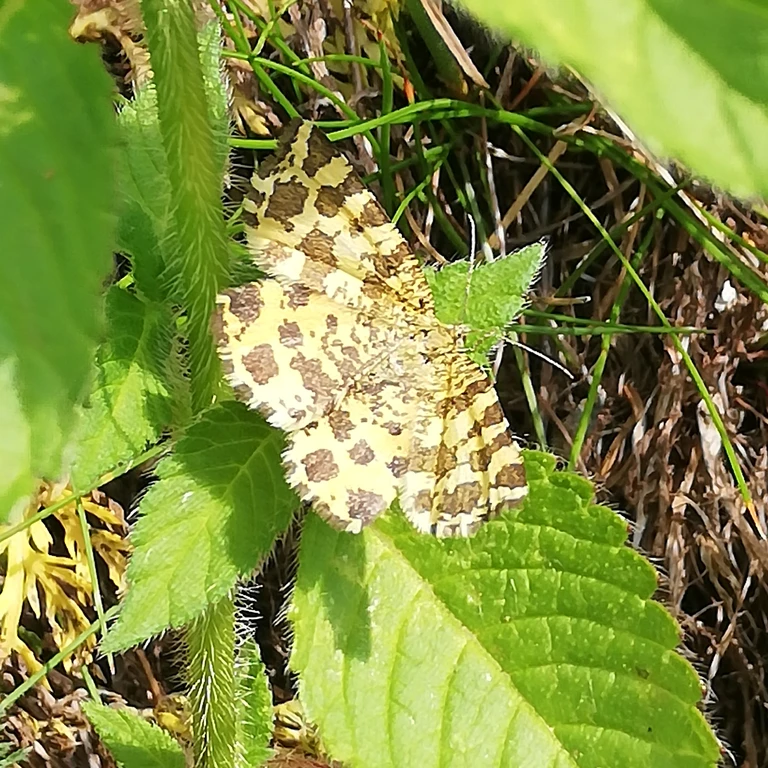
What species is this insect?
Pseudopanthera macularia
